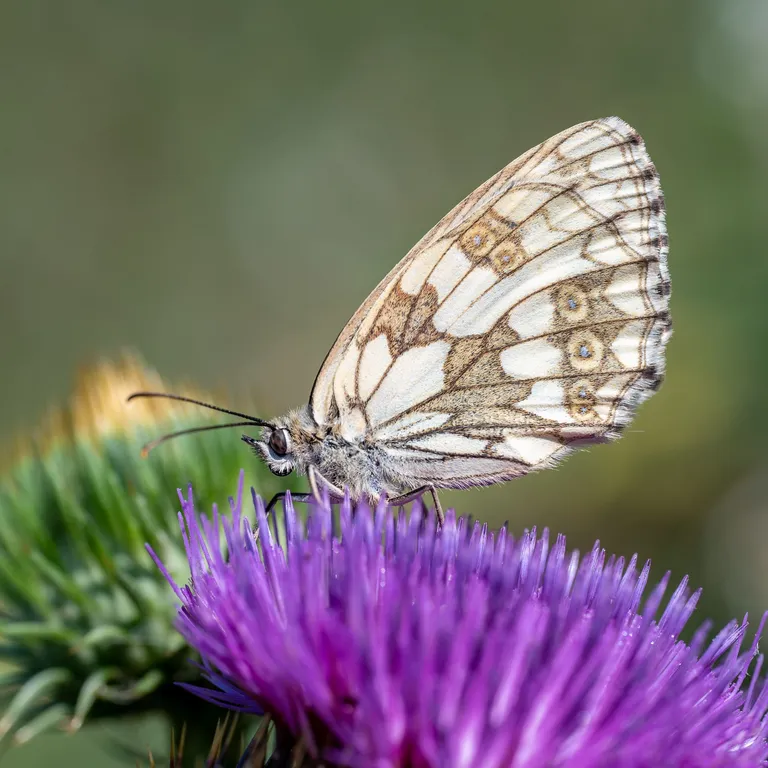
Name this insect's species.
Melanargia galathea
